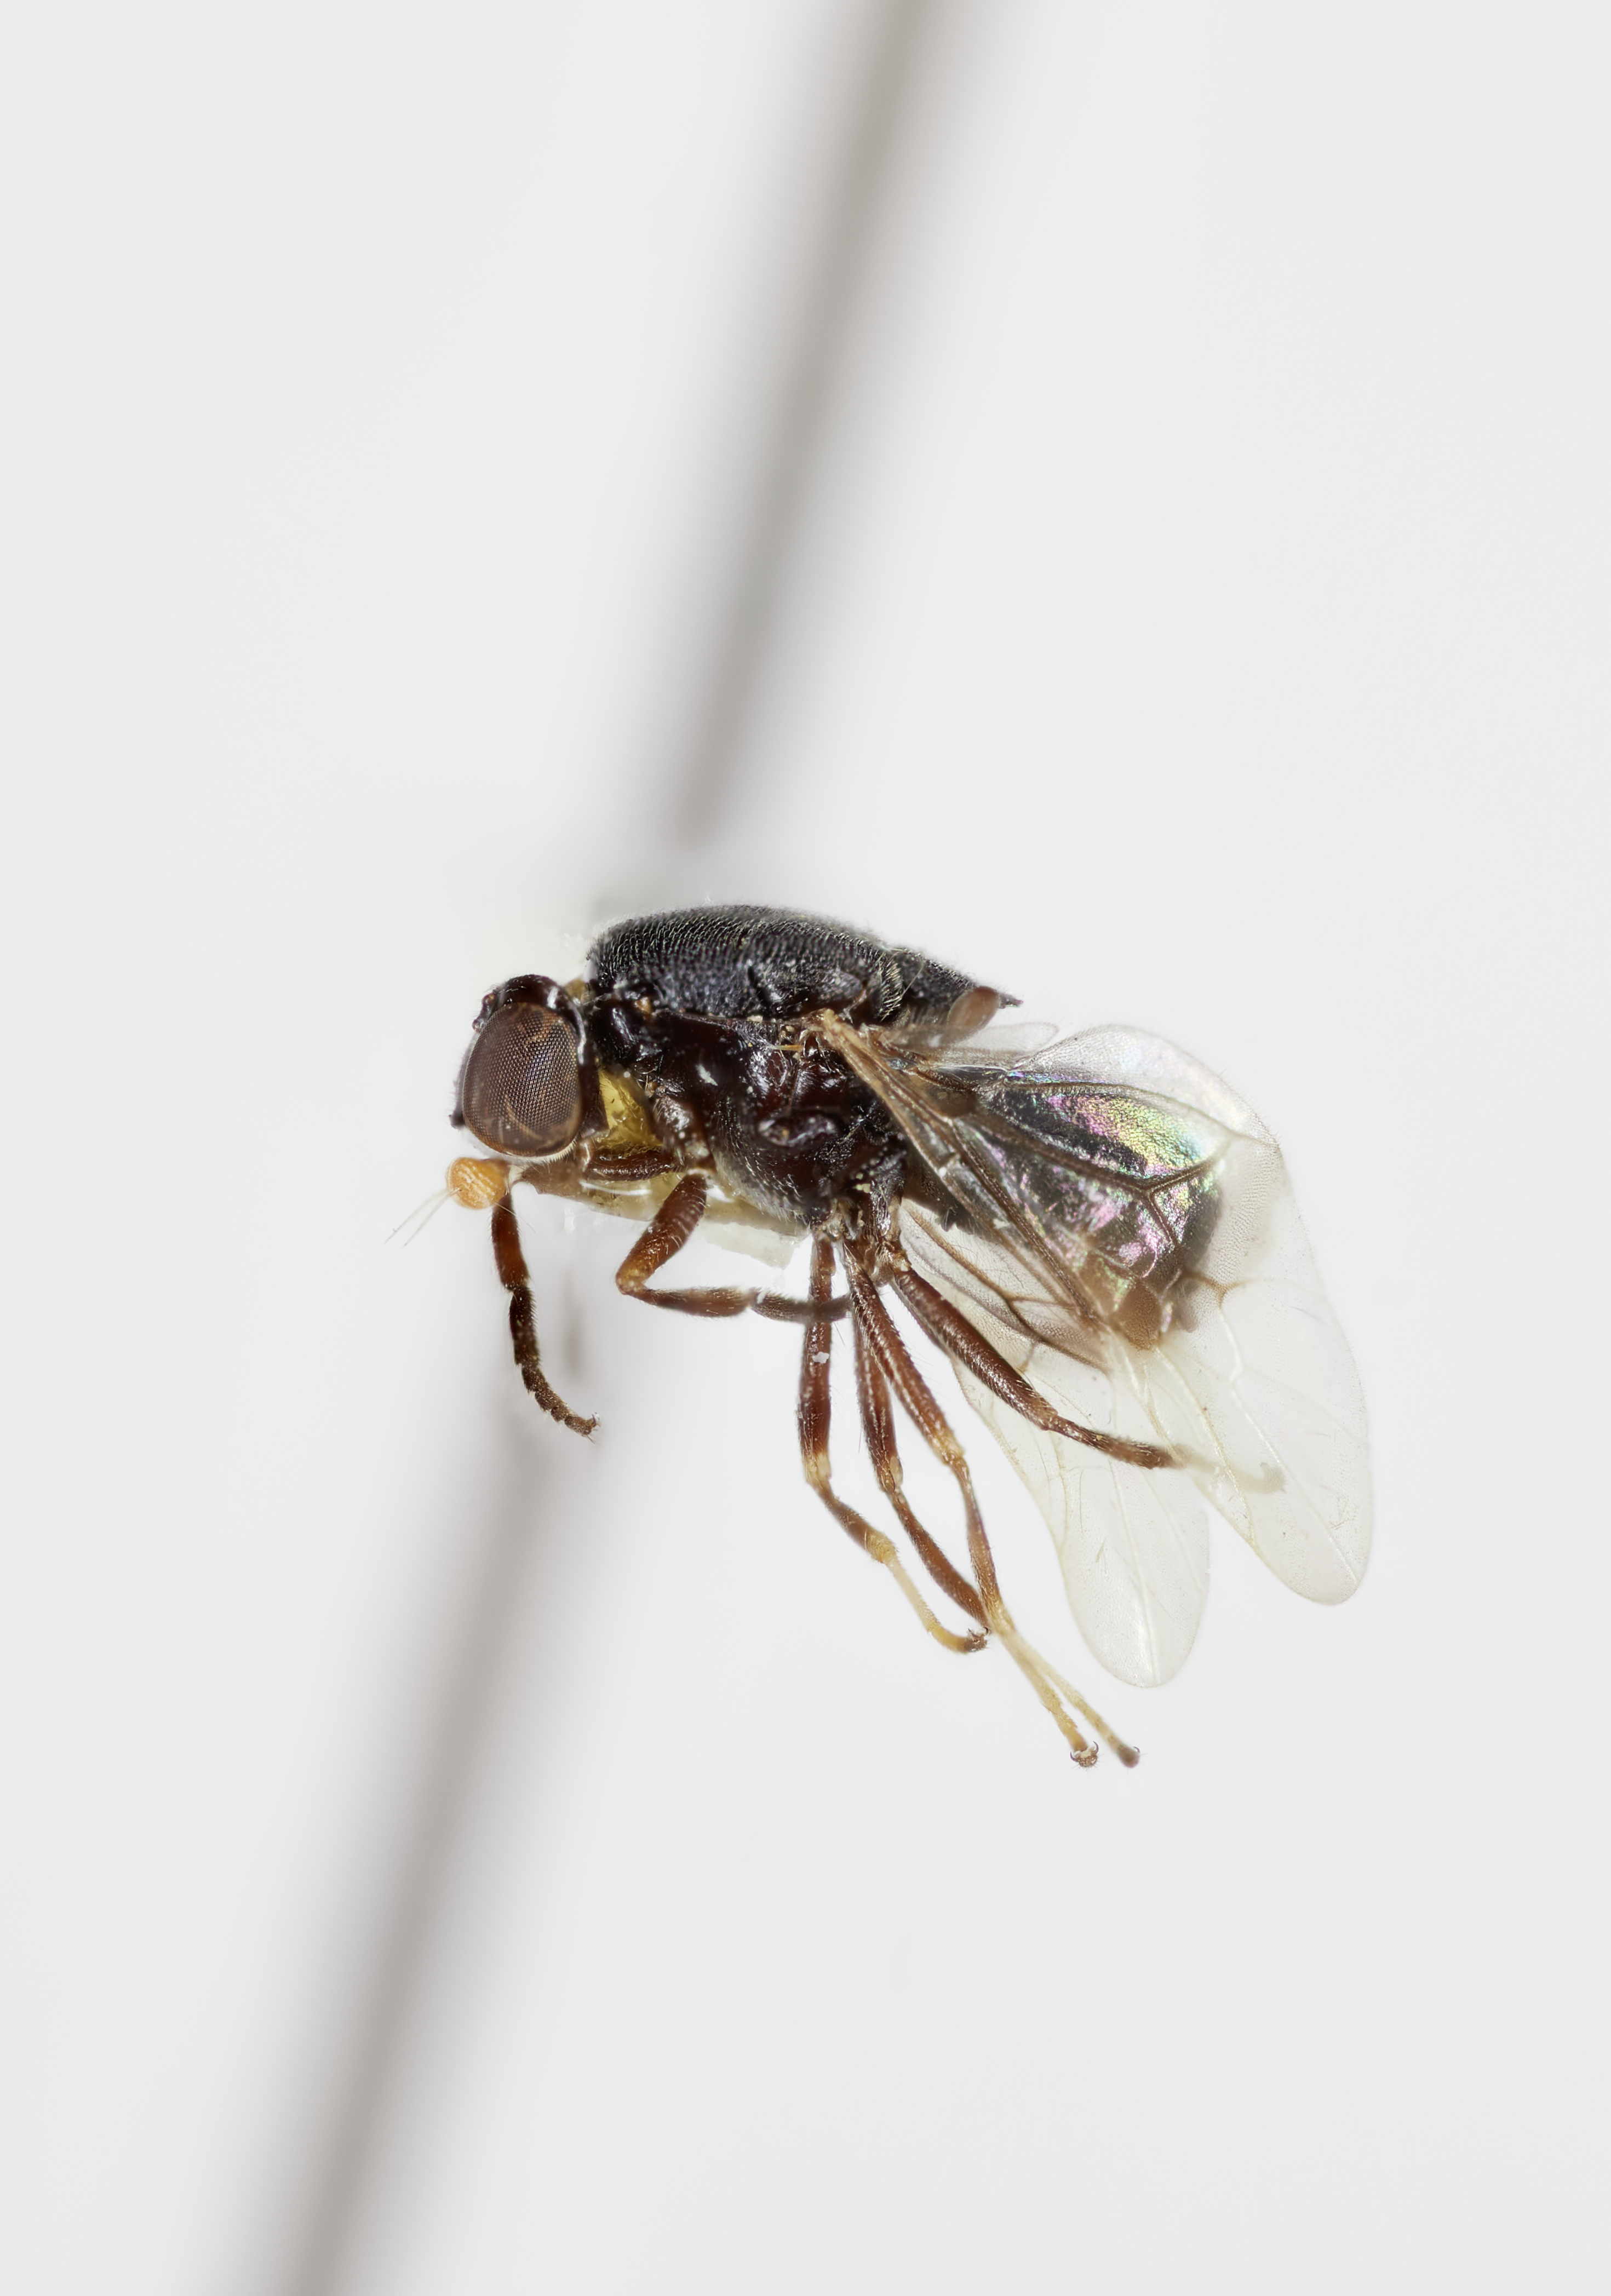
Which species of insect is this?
Manotes crassimanus
